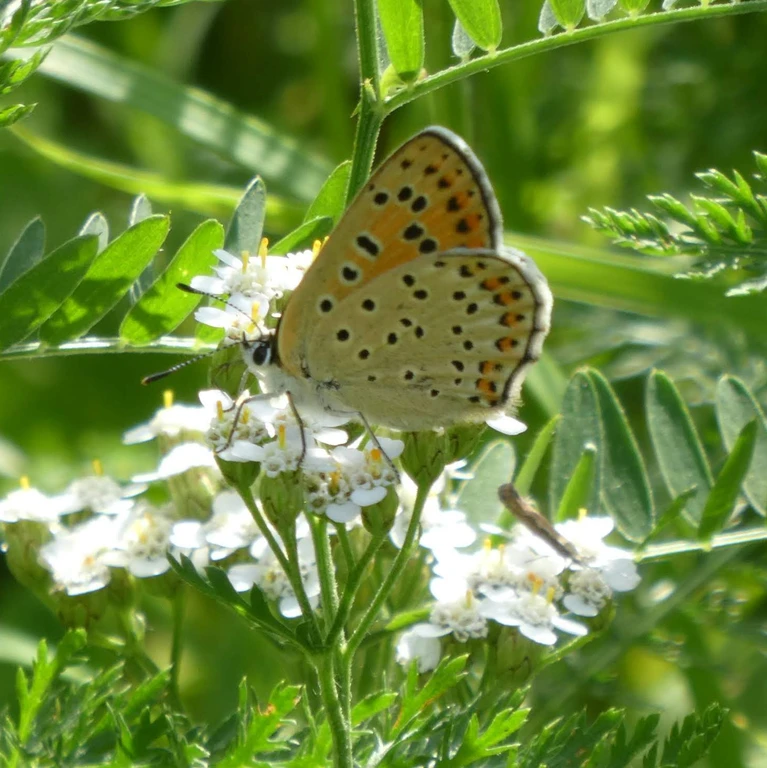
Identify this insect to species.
Lycaena tityrus (also Loweia tityrus)
